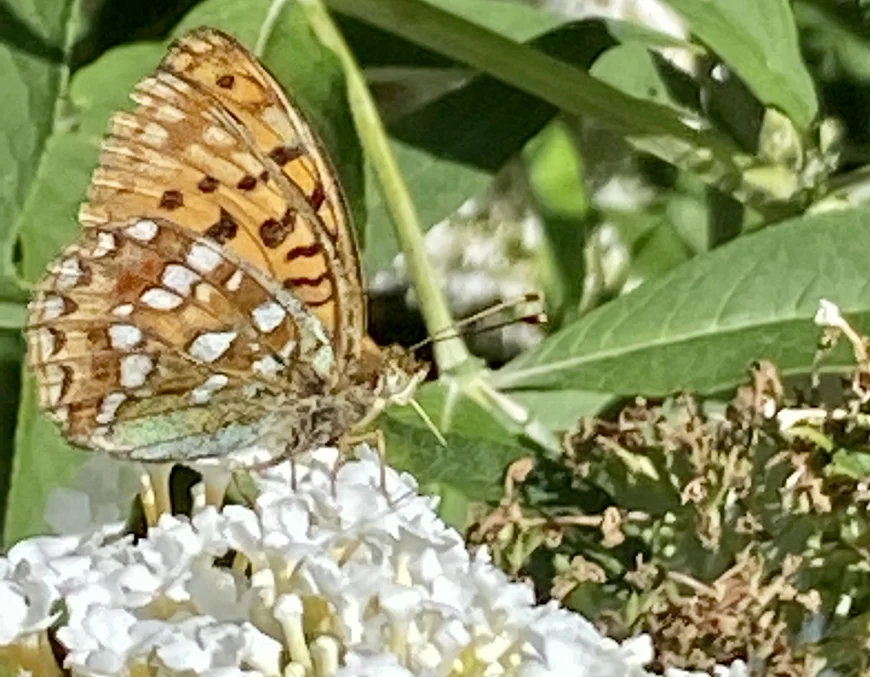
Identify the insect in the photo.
Fabriciana adippe
